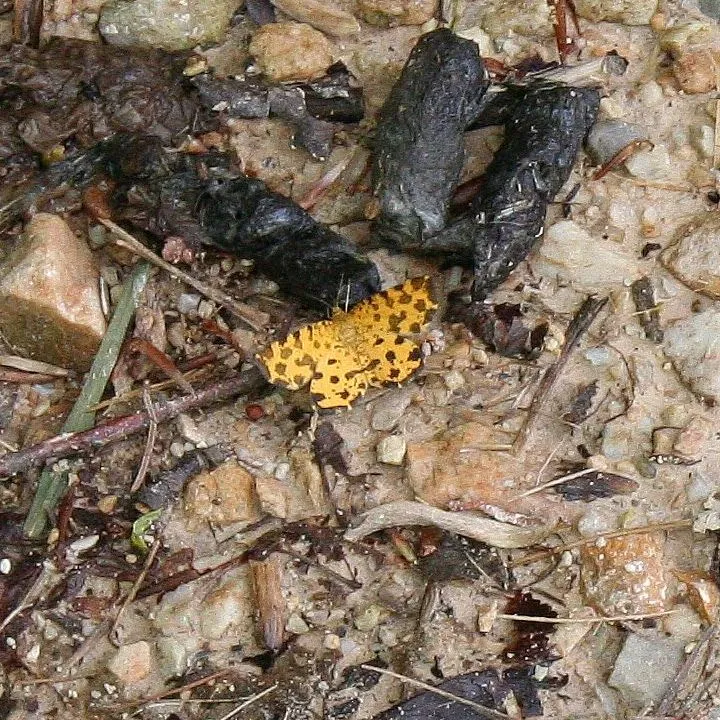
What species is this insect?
Pseudopanthera macularia
